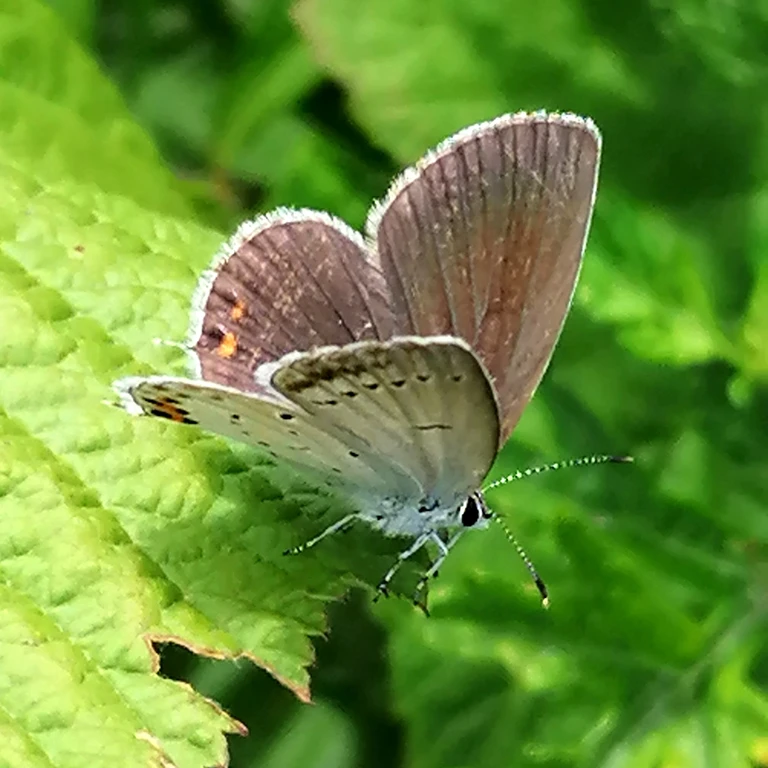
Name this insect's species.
Cupido argiades (also Elkalyce argiades)
